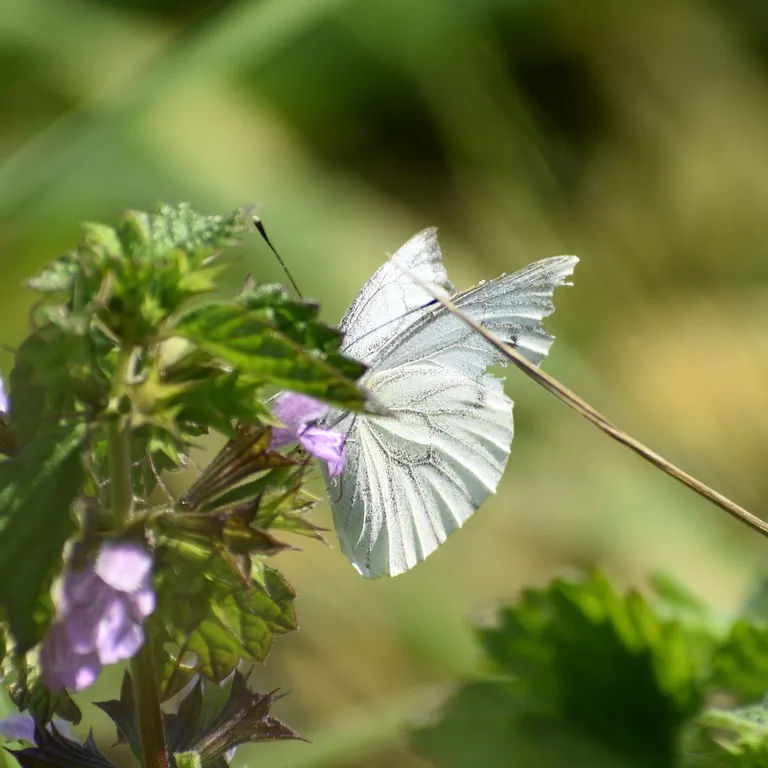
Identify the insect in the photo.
Pieris napi
